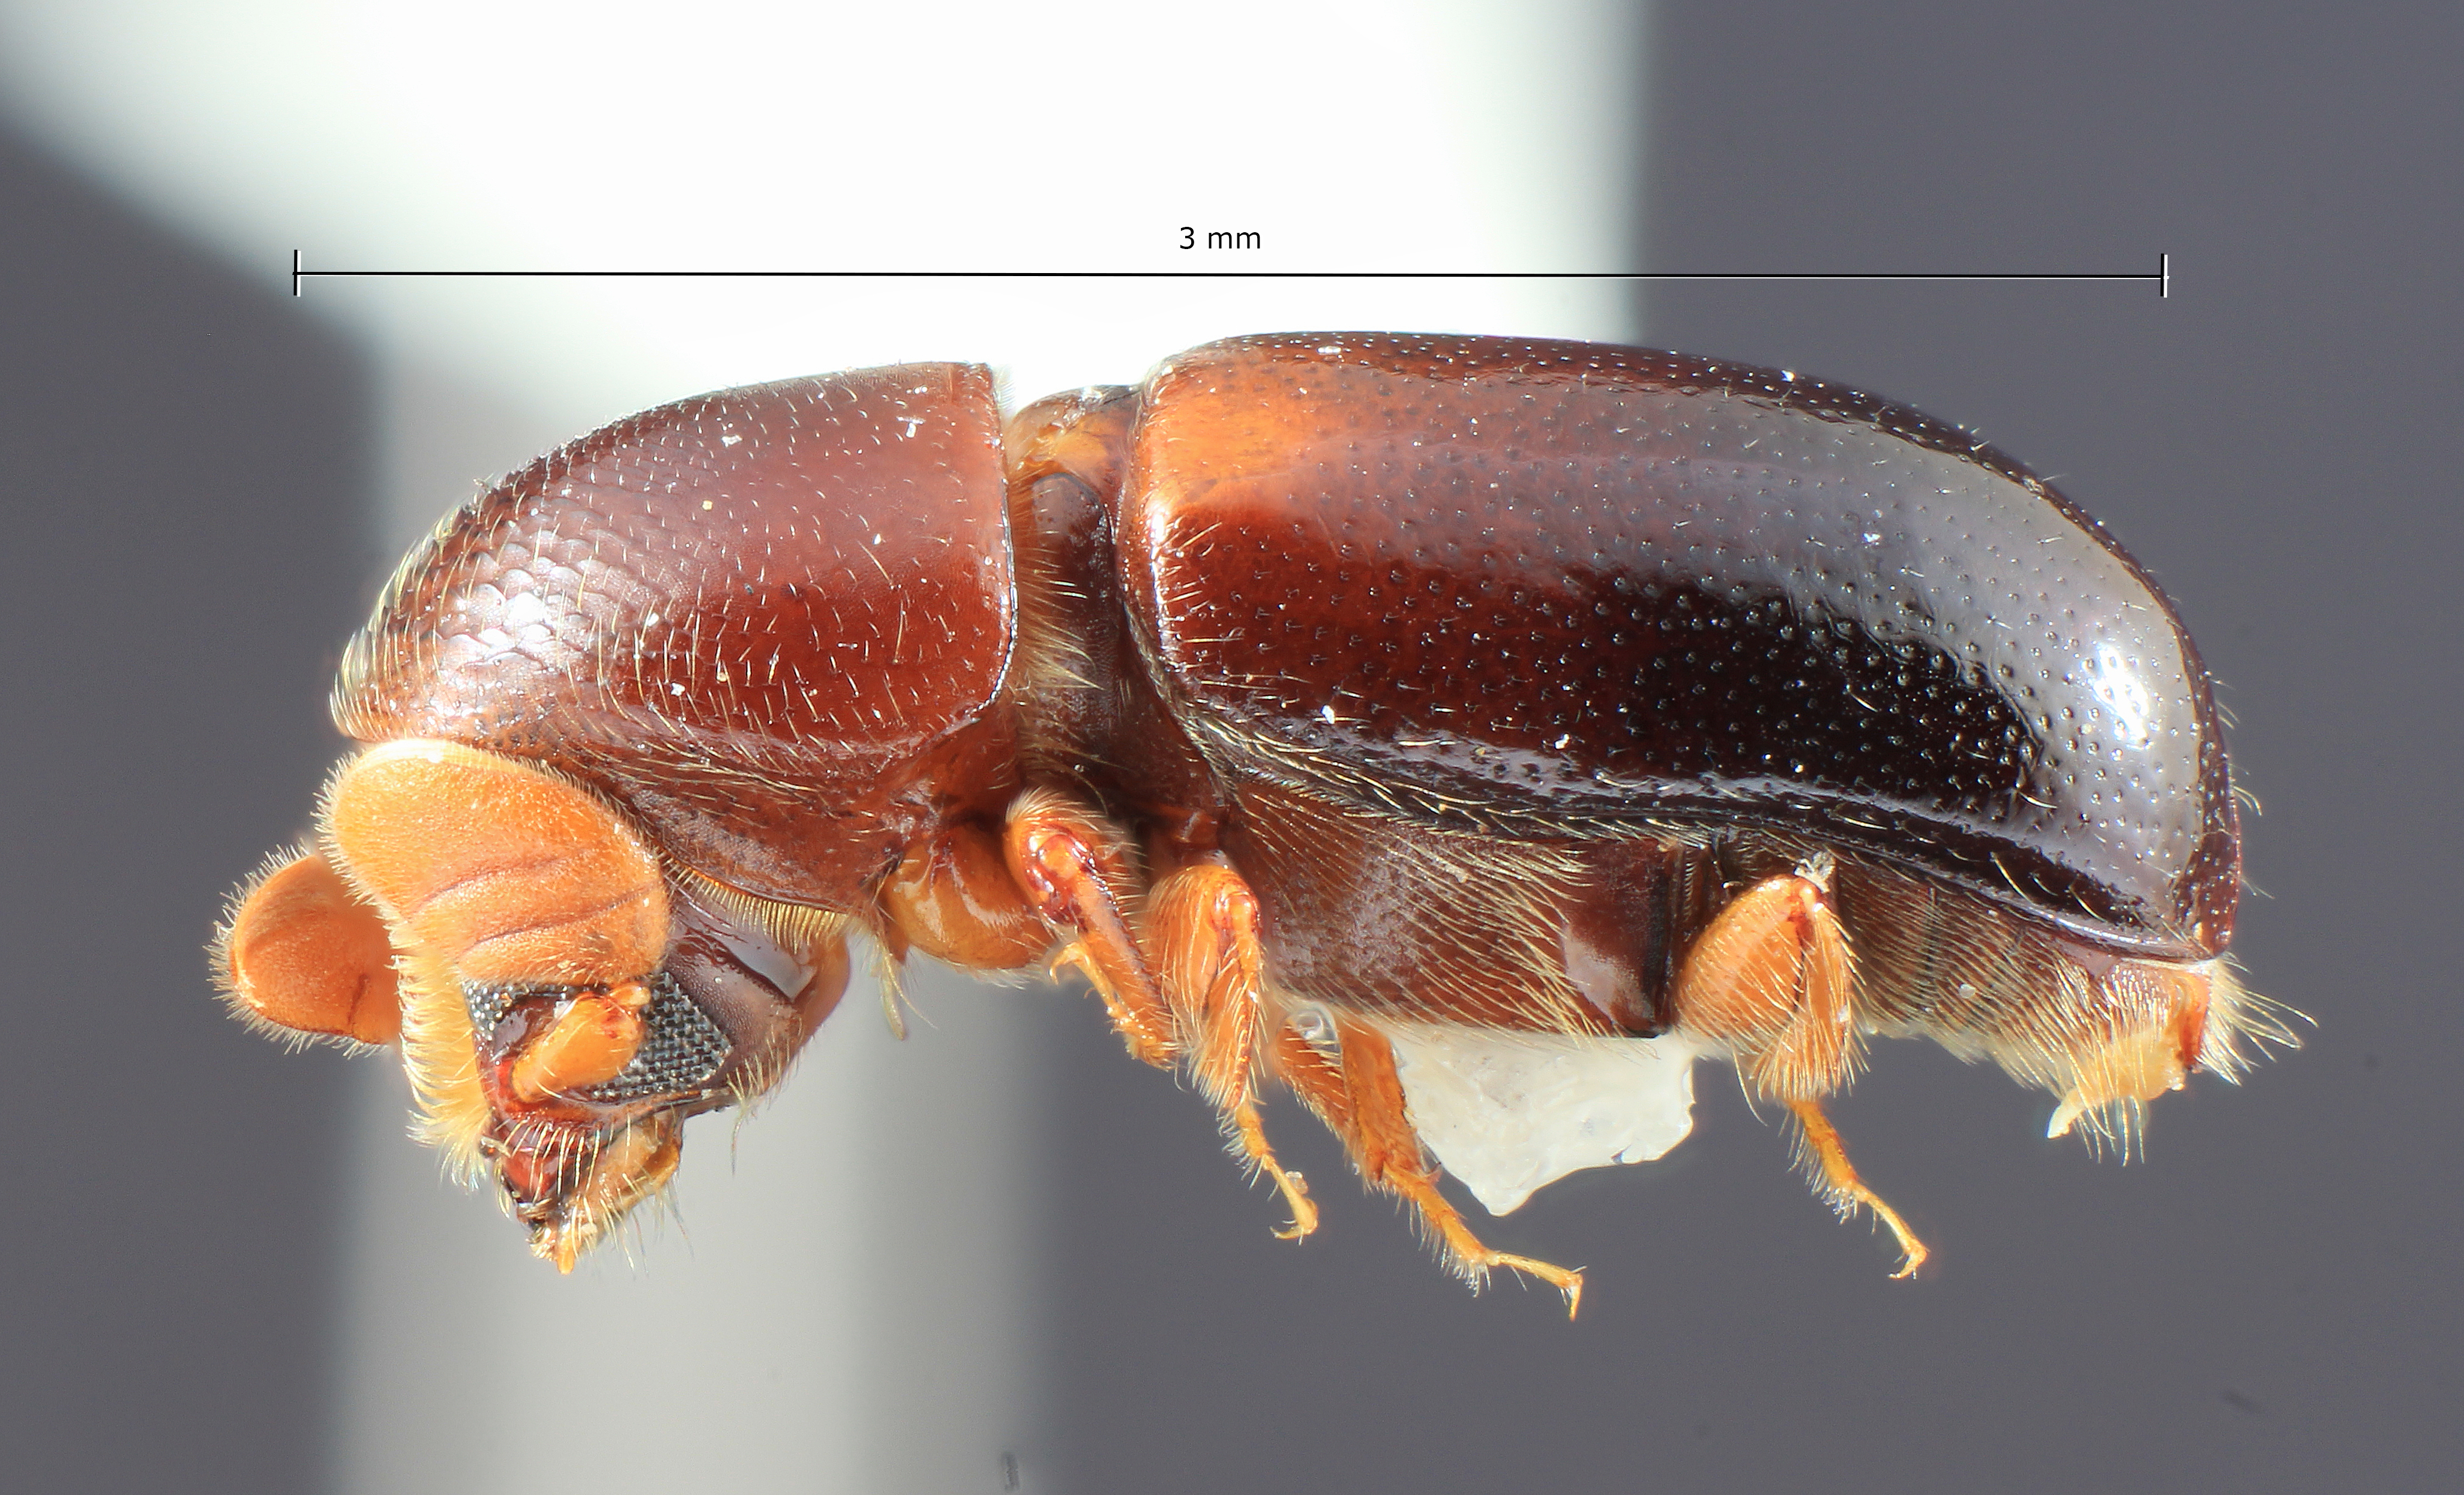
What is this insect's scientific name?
Corthylus comatus
